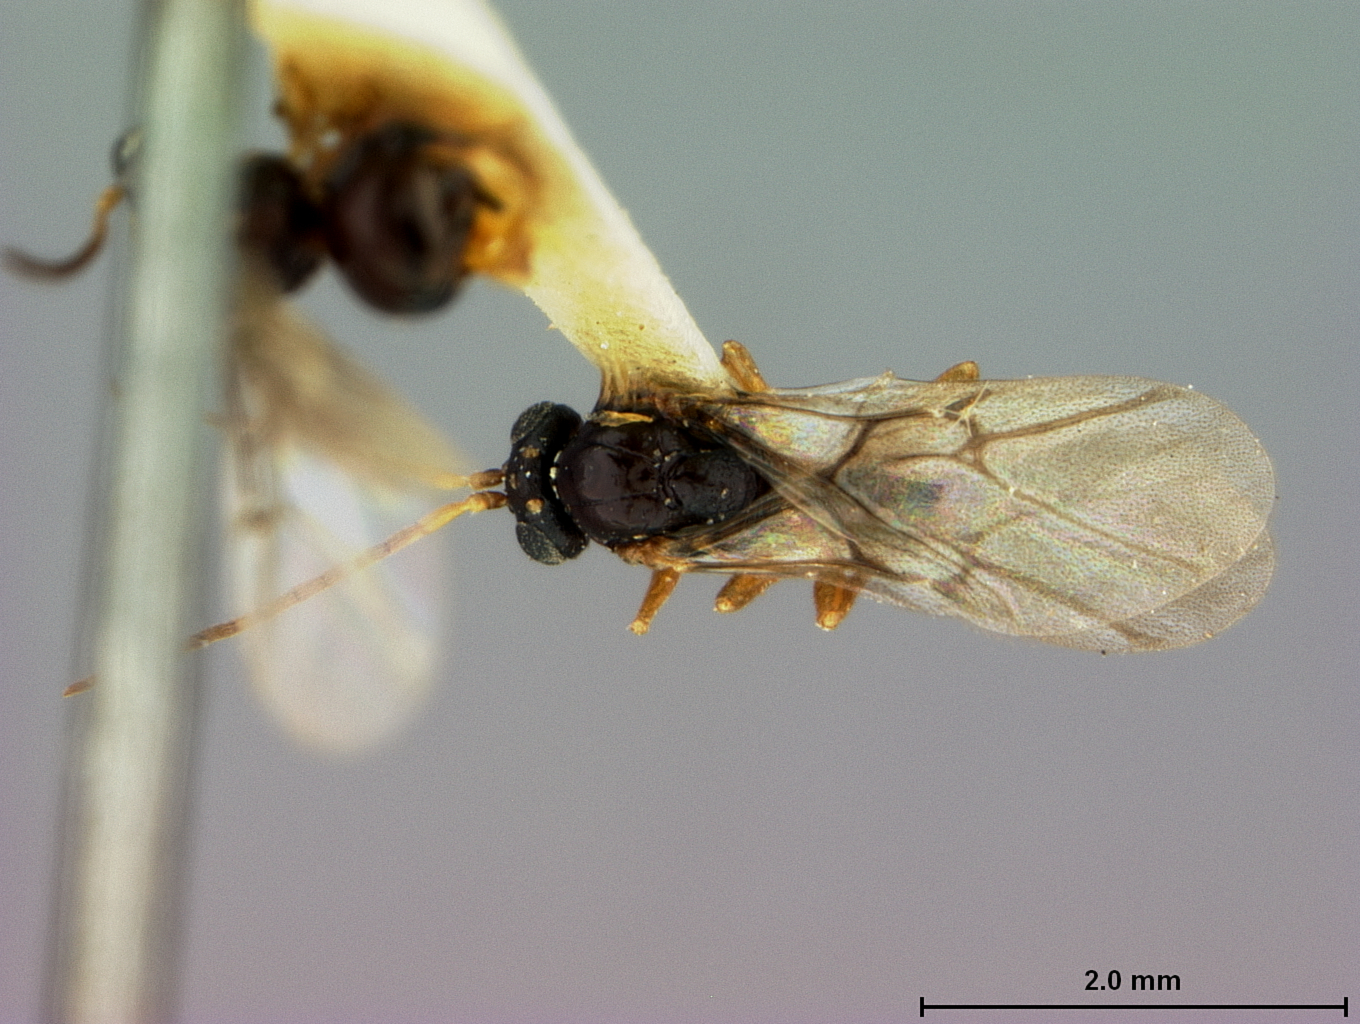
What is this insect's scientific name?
Spathegaster quercus
